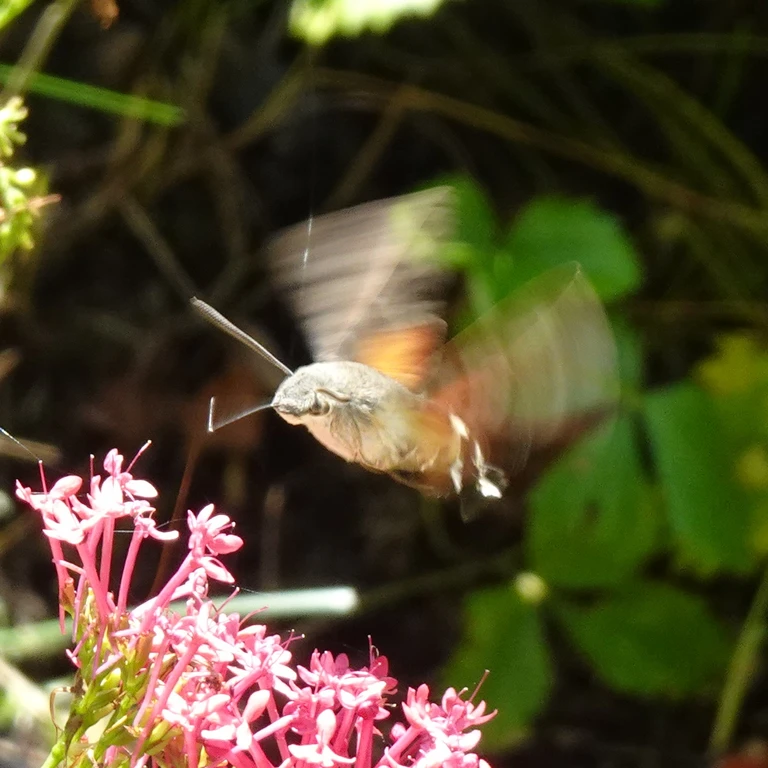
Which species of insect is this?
Macroglossum stellatarum
